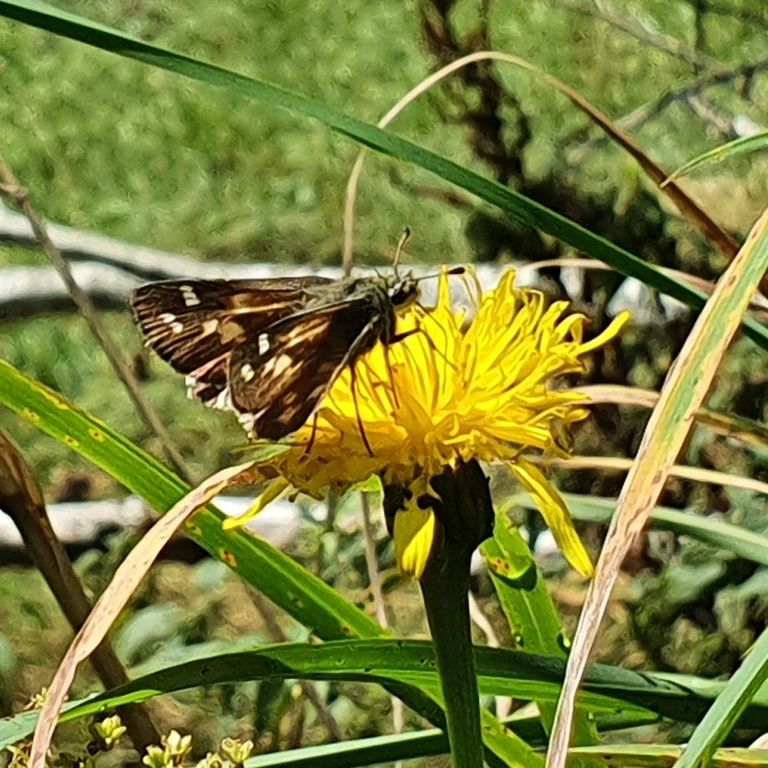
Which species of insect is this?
Hesperia comma
